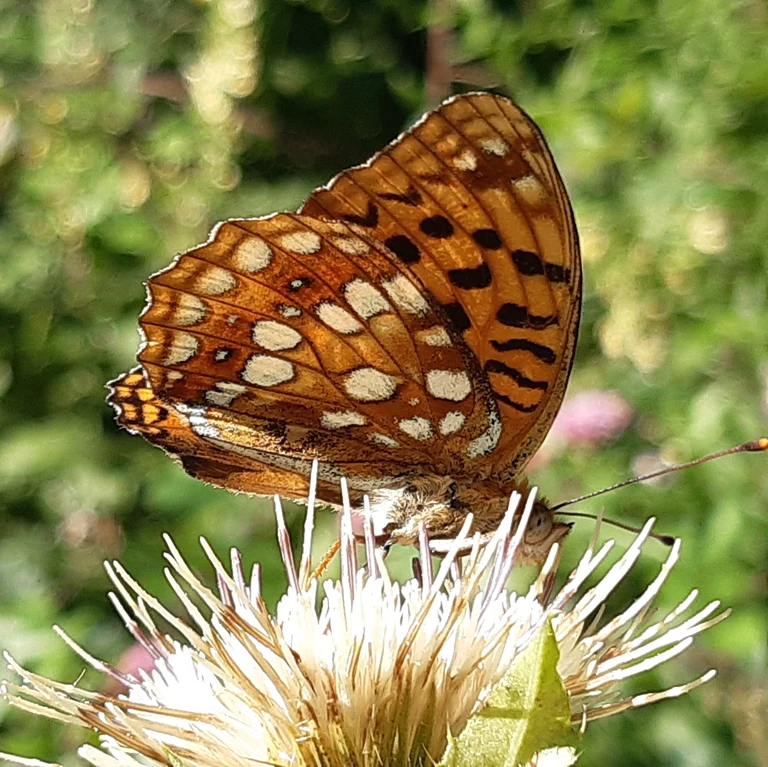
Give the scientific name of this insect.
Fabriciana adippe
